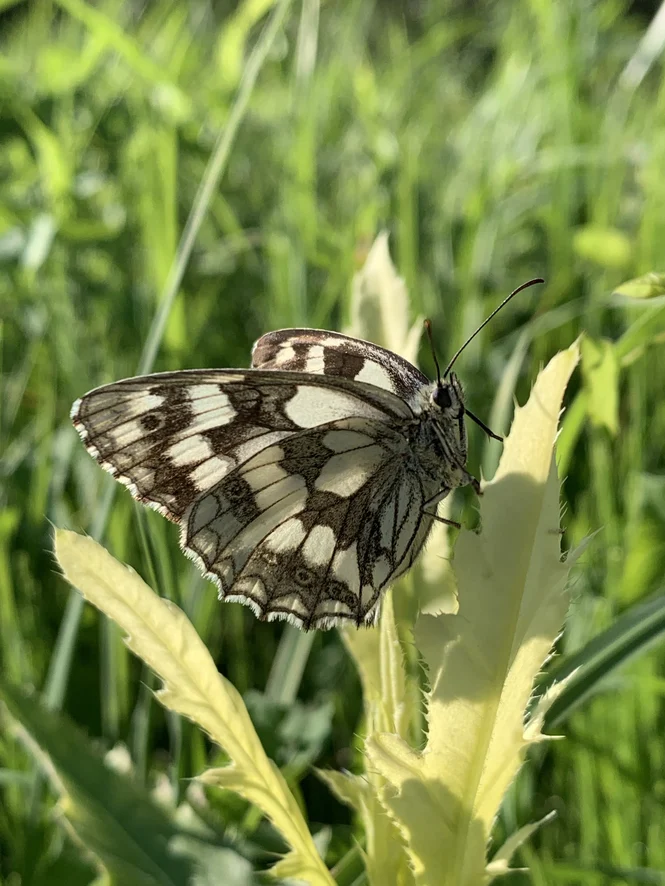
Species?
Melanargia galathea
